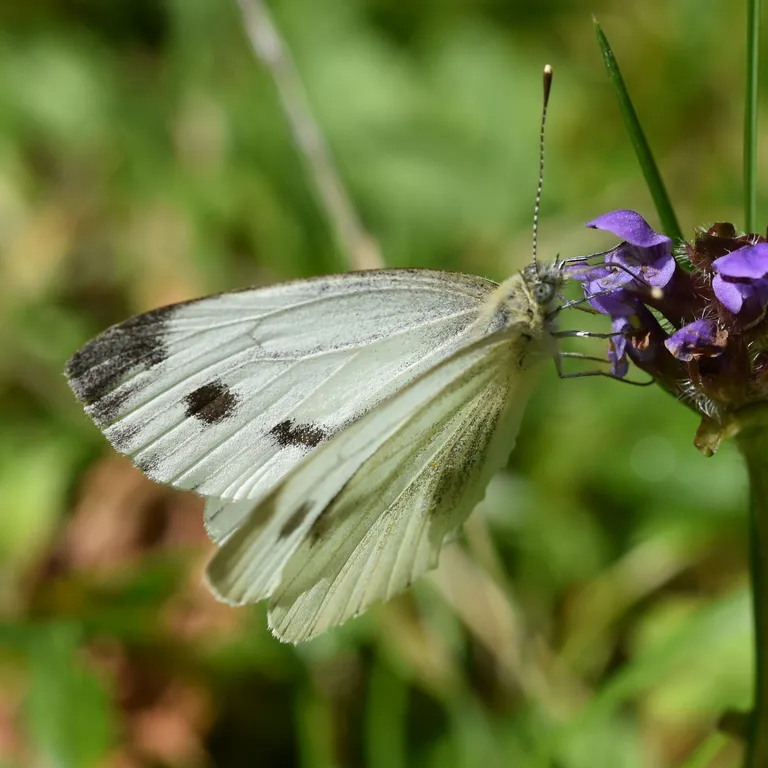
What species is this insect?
Pieris napi
